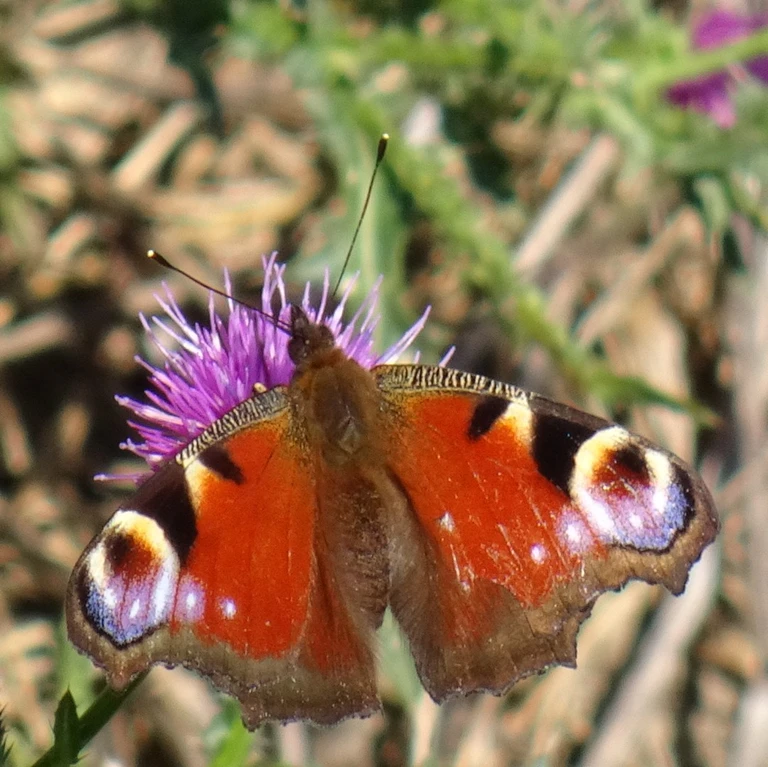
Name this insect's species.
Aglais io
